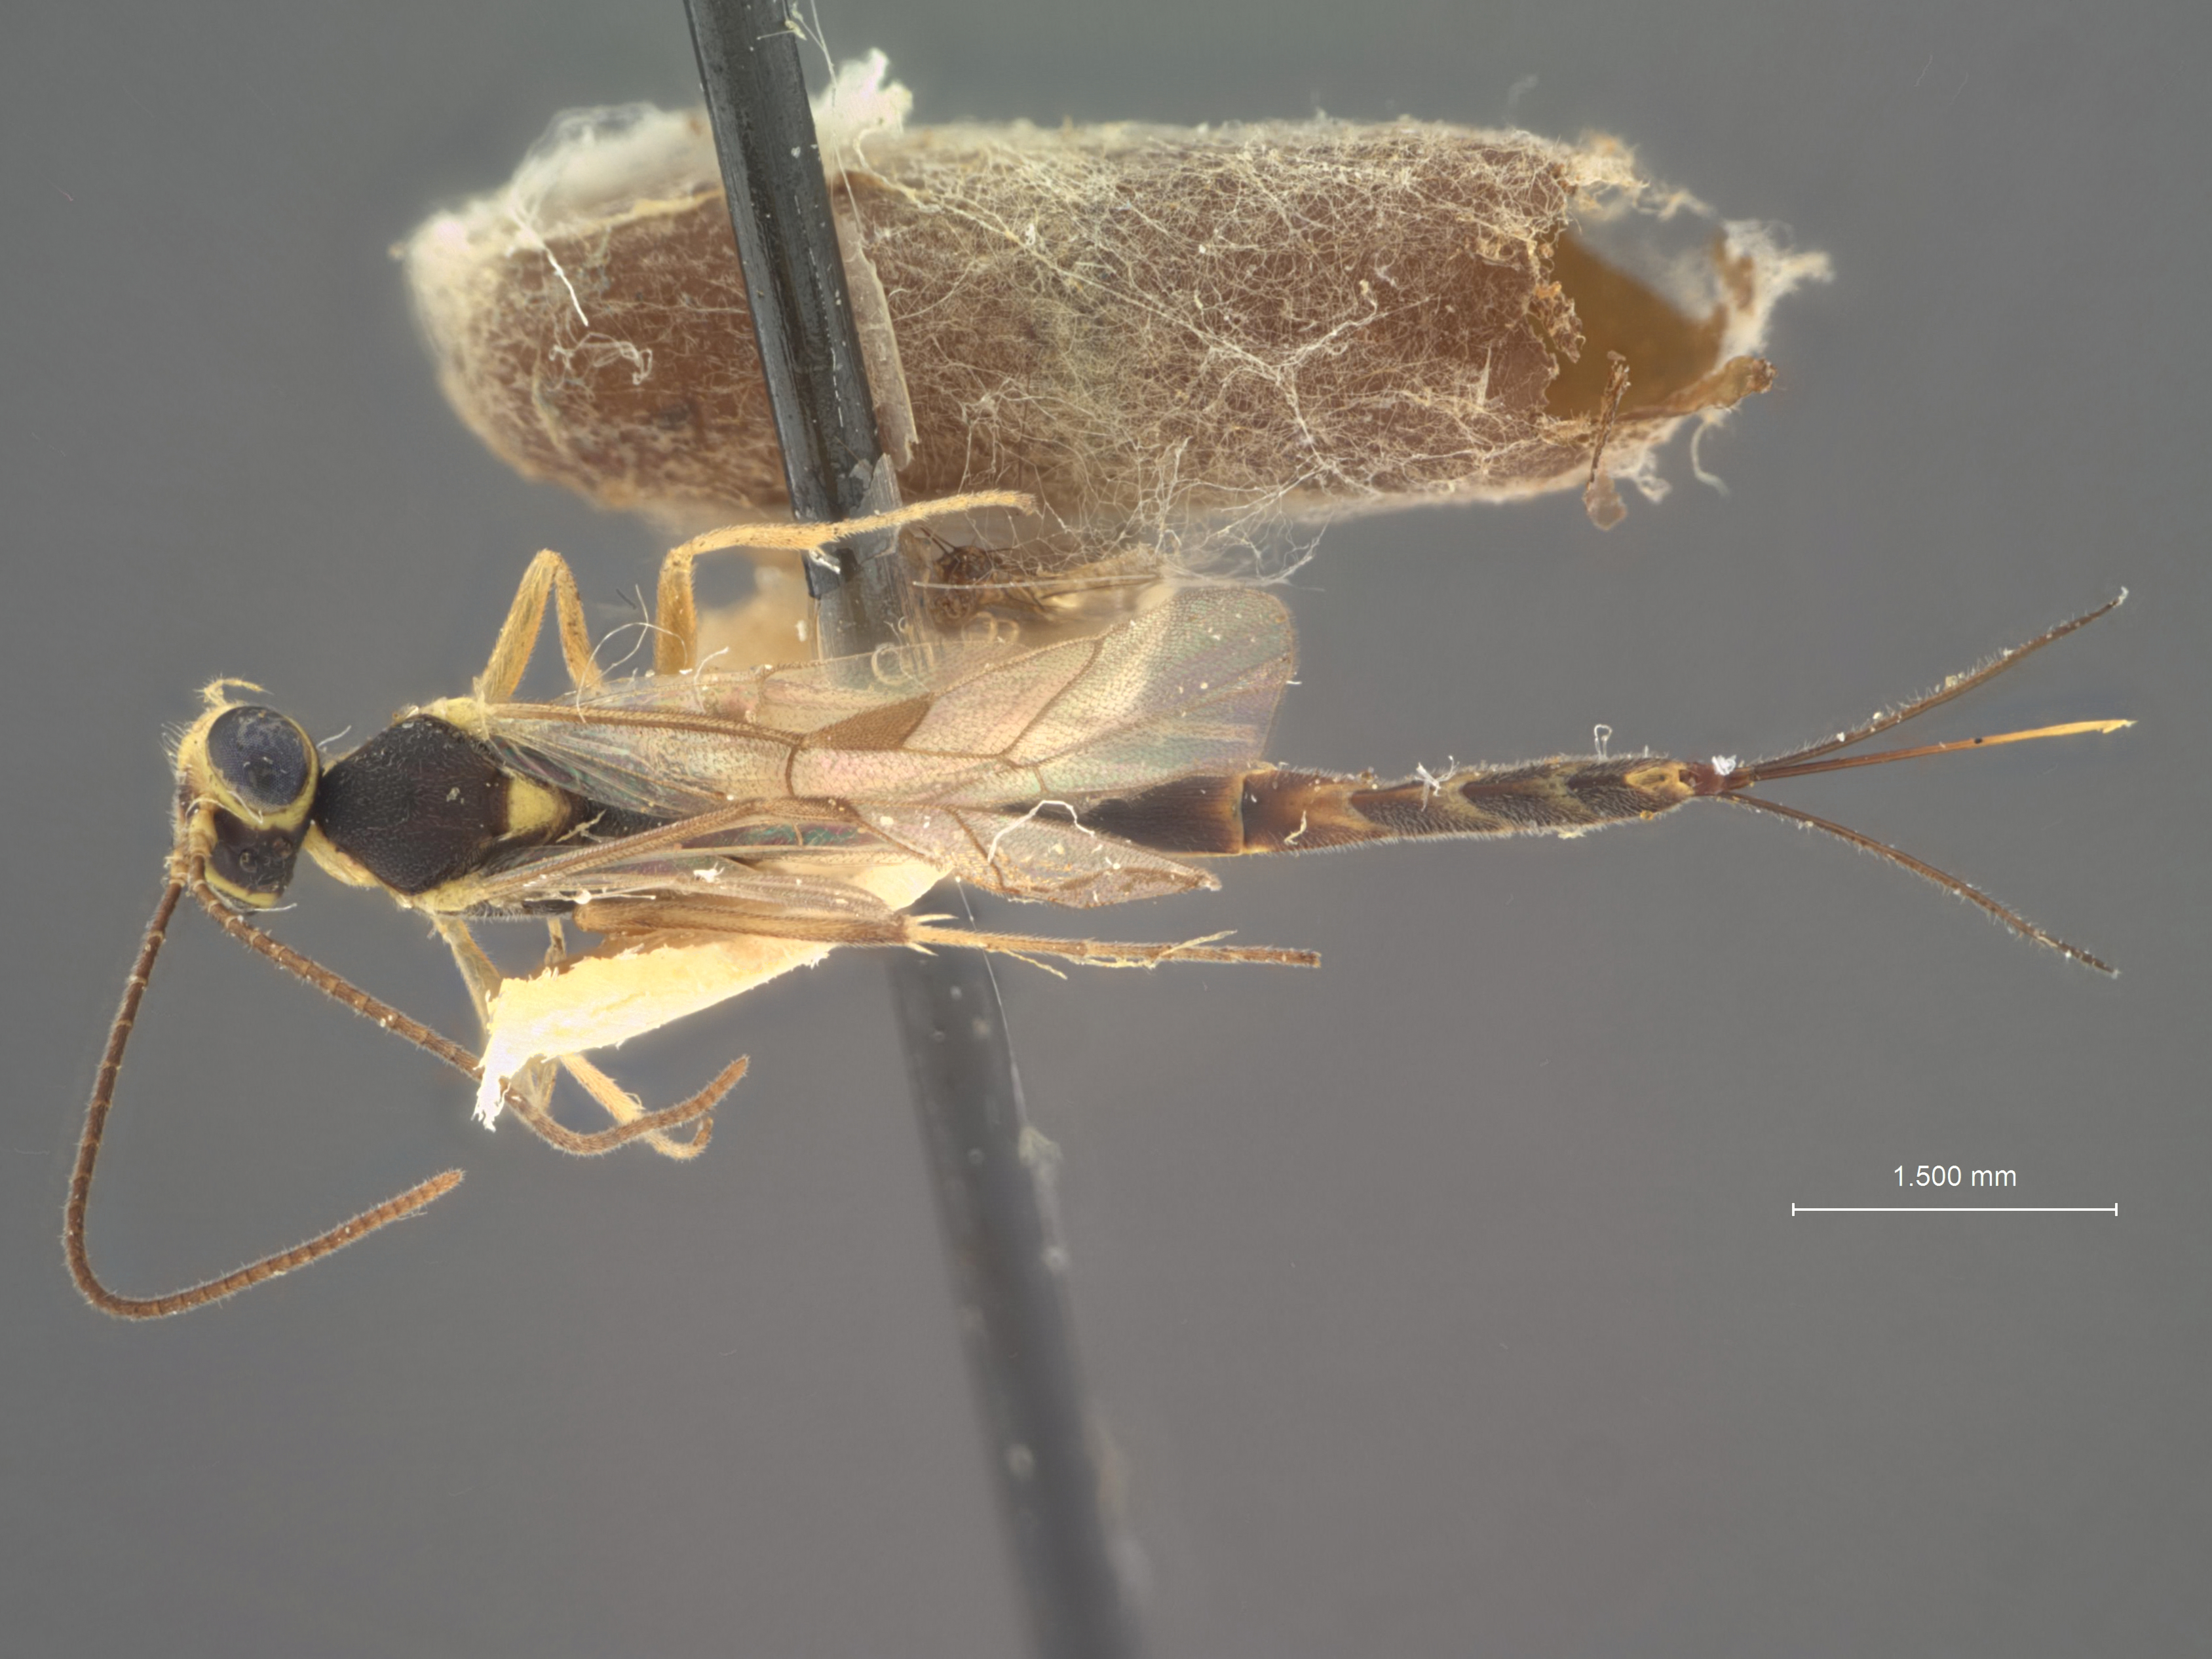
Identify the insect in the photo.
Temelucha minnesotae
